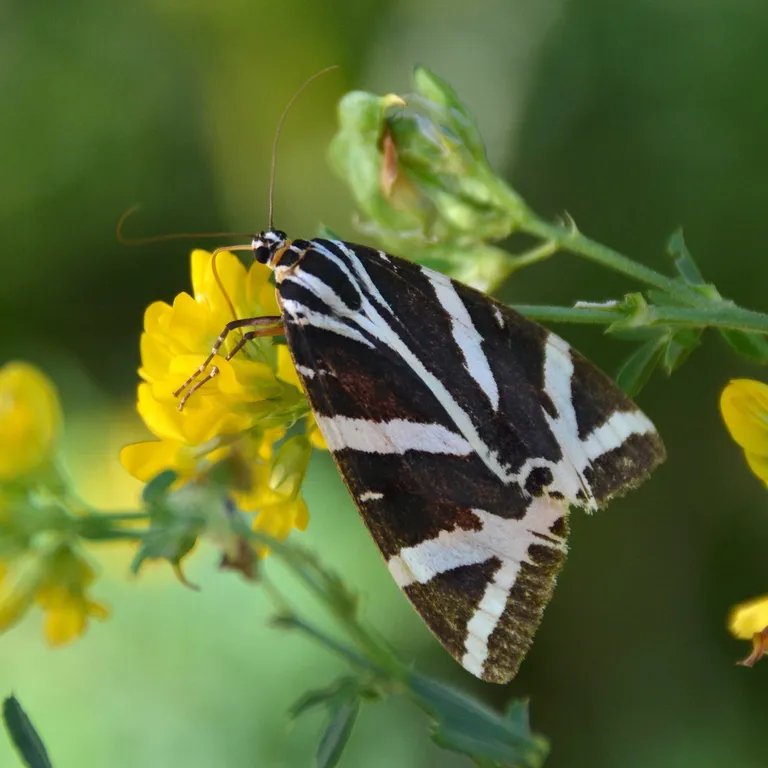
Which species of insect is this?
Euplagia quadripunctaria
